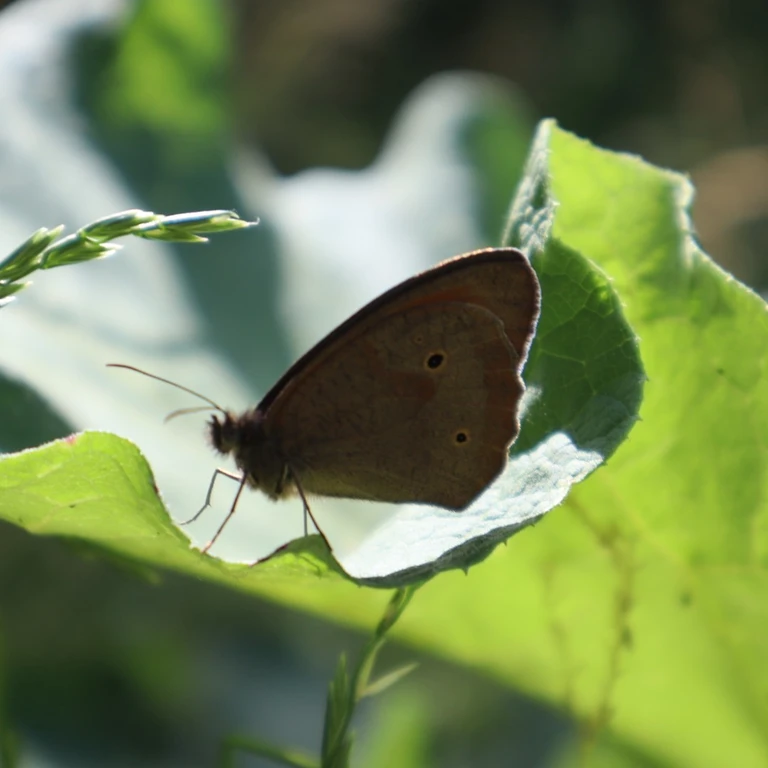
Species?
Maniola jurtina
